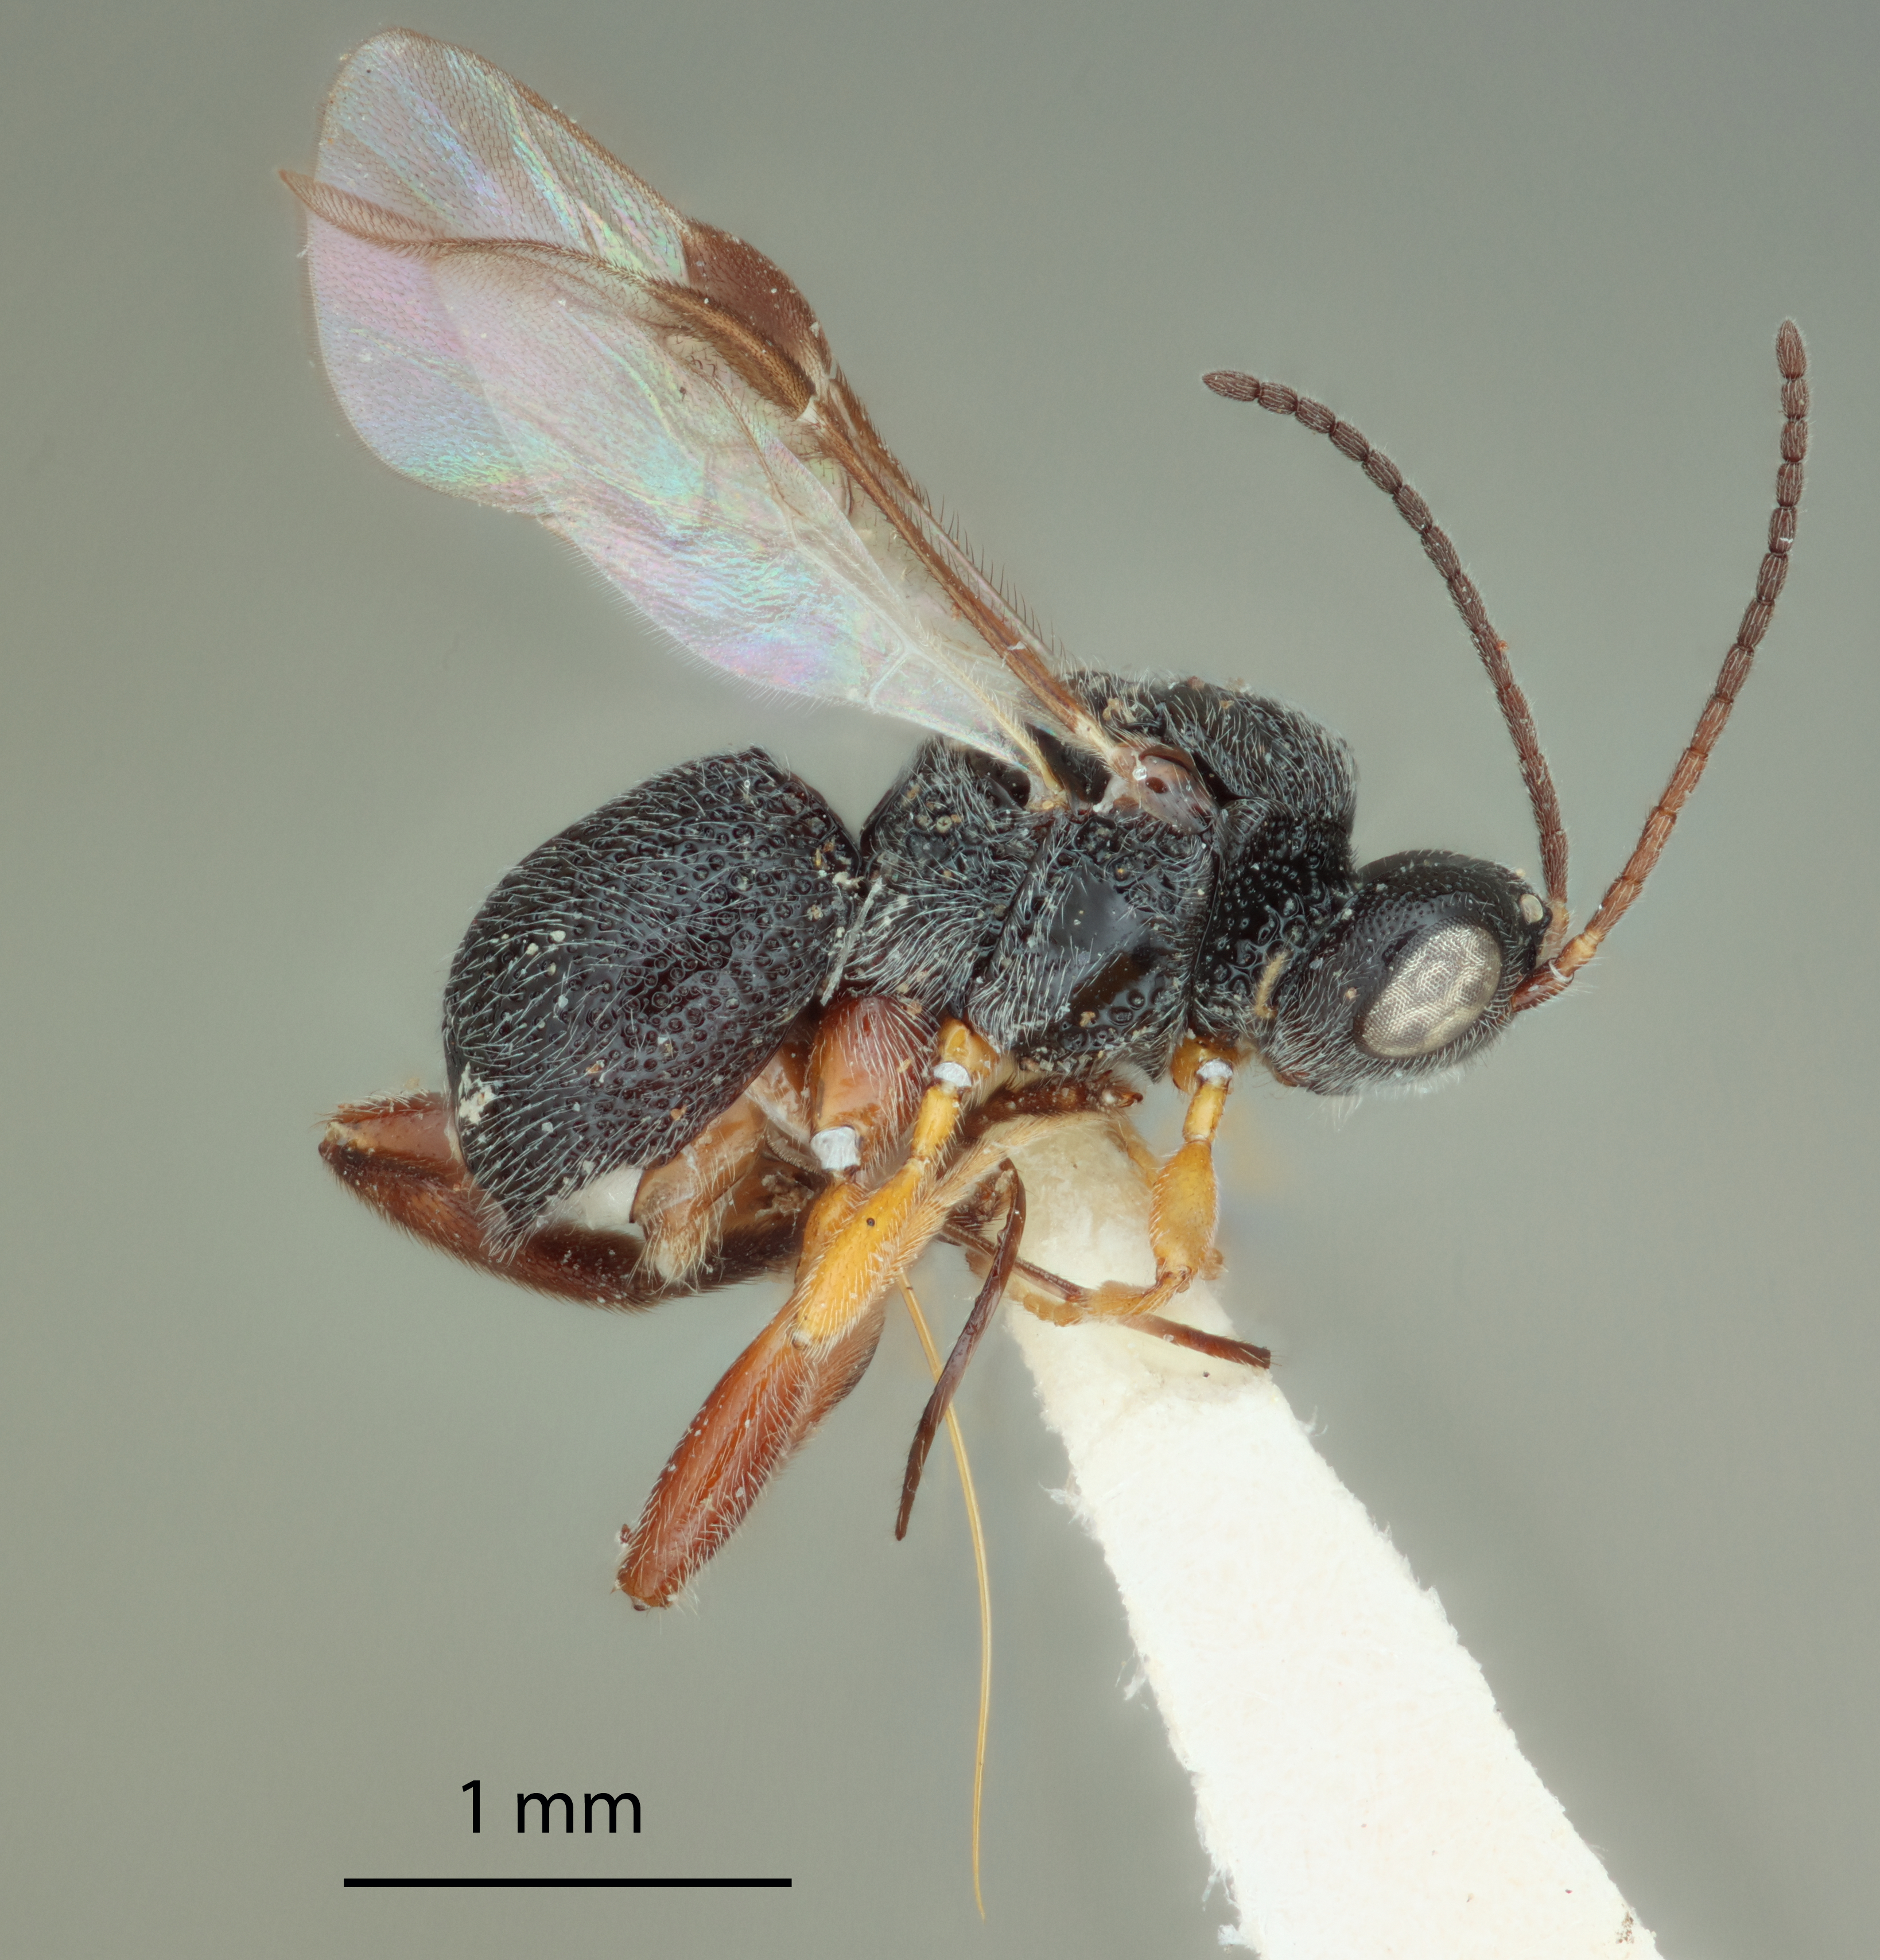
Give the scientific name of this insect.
Urosigalphus neoschwarzi
